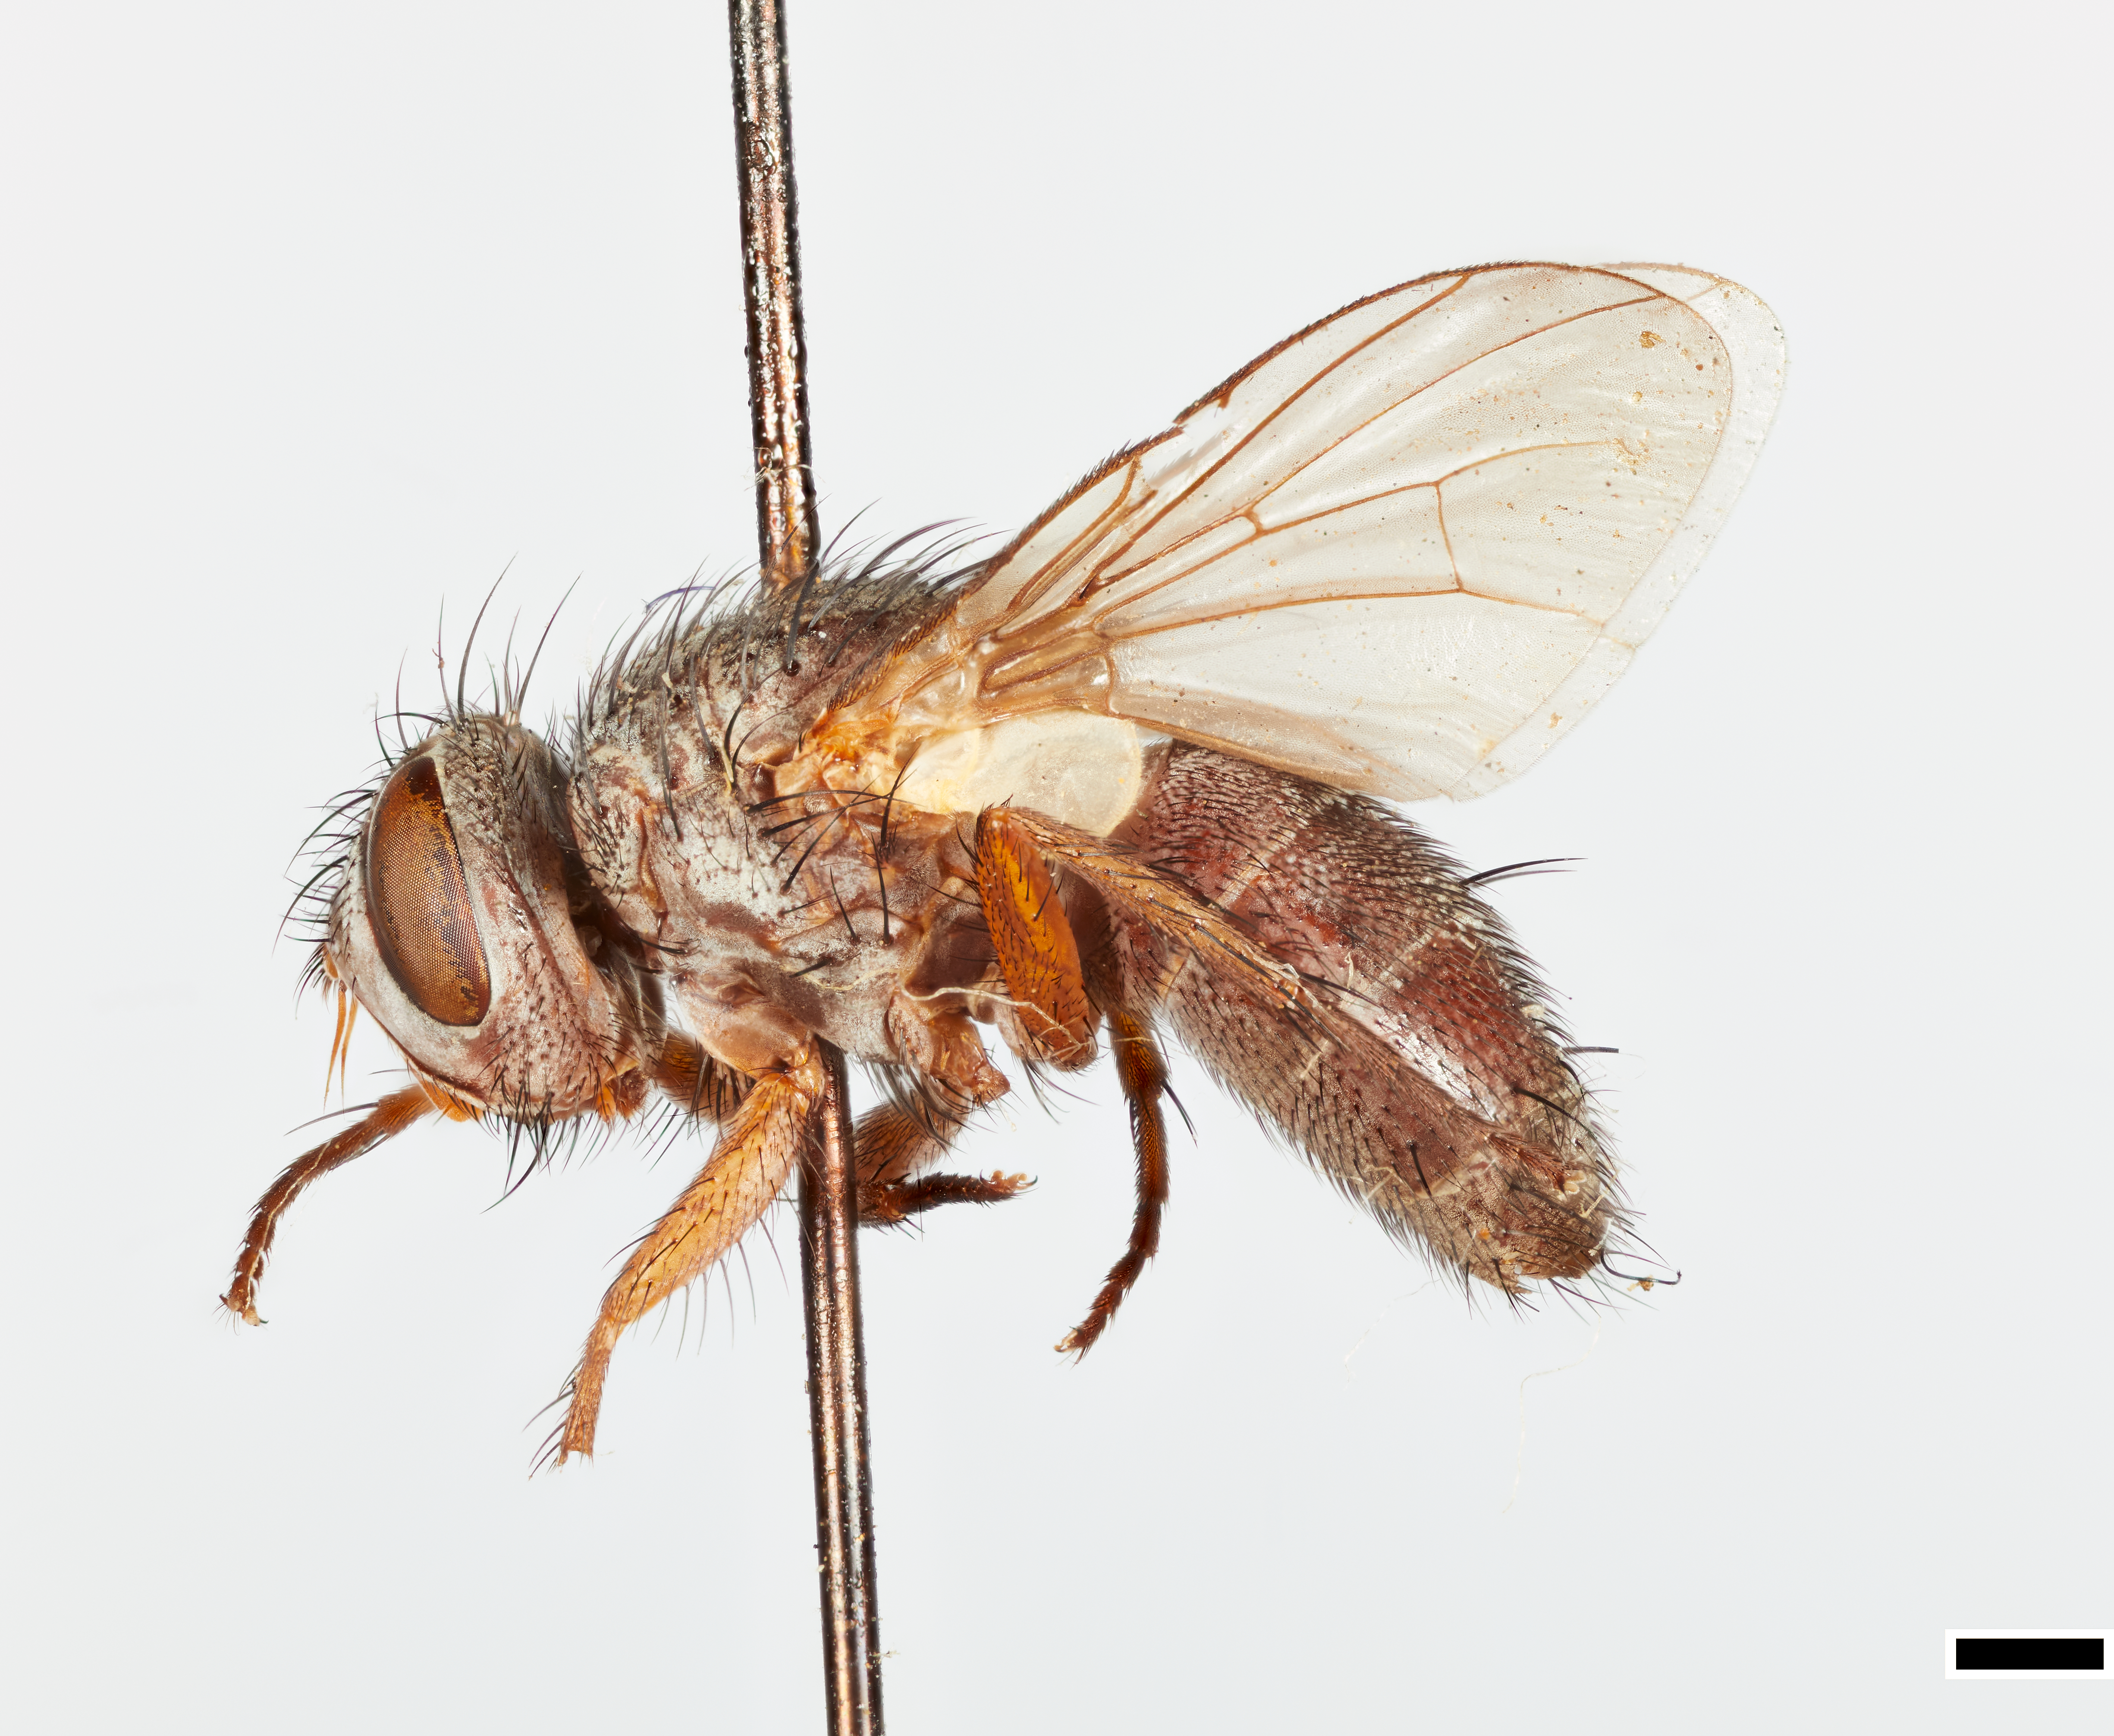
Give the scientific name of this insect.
Racodineura americana
